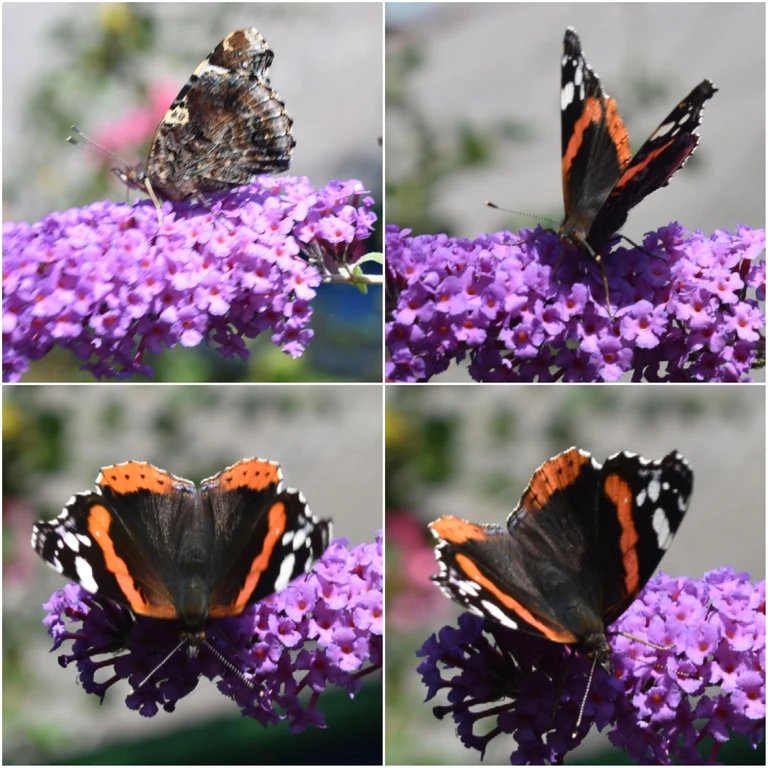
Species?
Vanessa atalanta
